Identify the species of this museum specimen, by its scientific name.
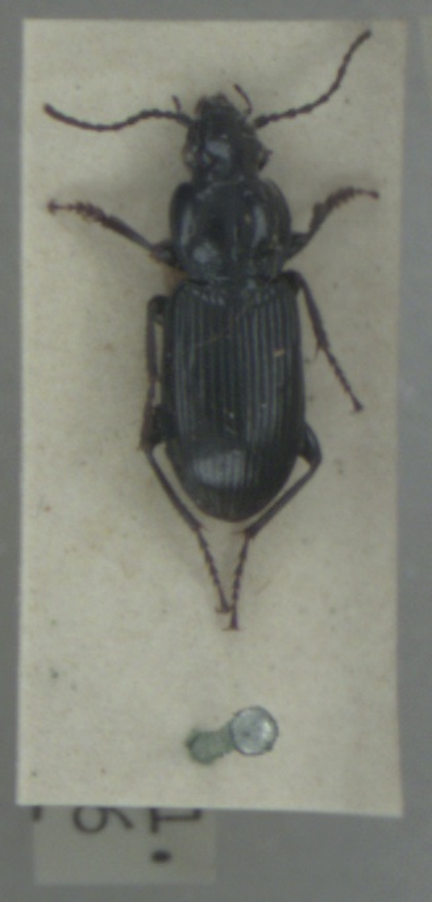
Pterostichus nigrita
